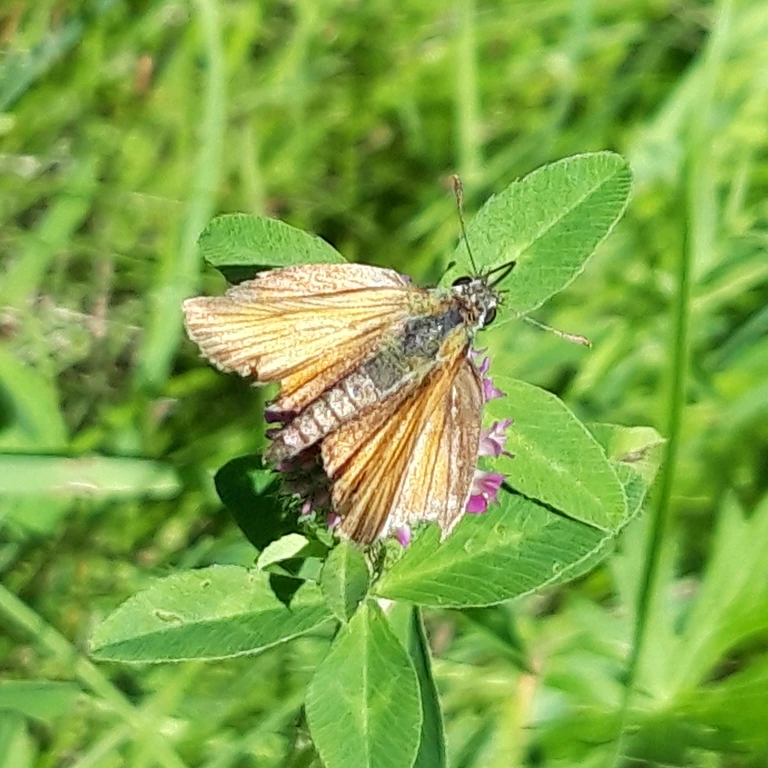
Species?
Thymelicus sylvestris
